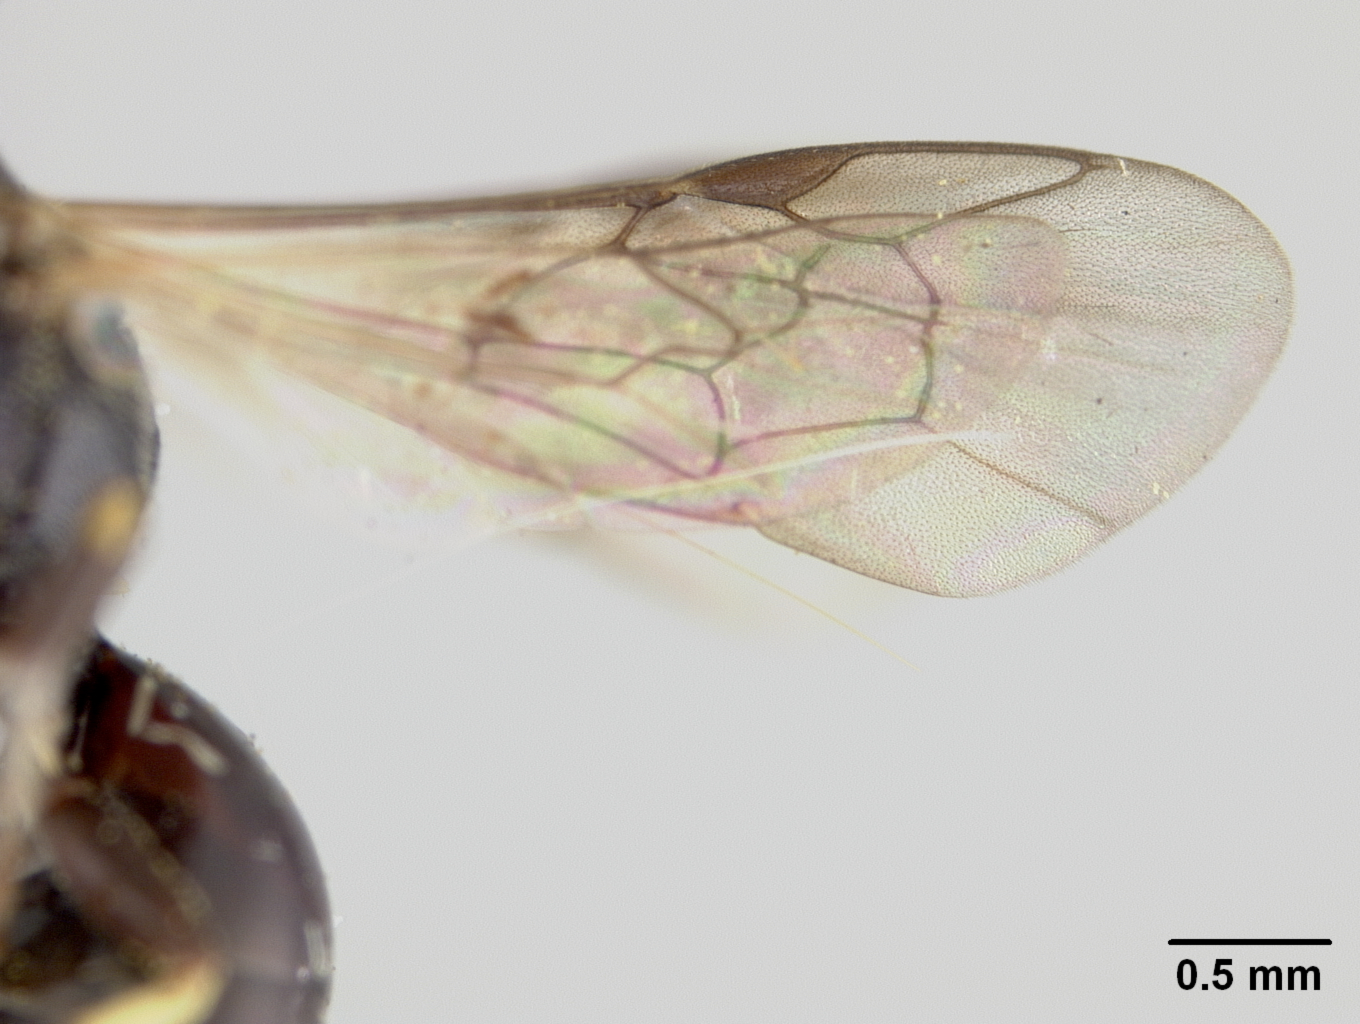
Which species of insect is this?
Hylaeus sinicola
